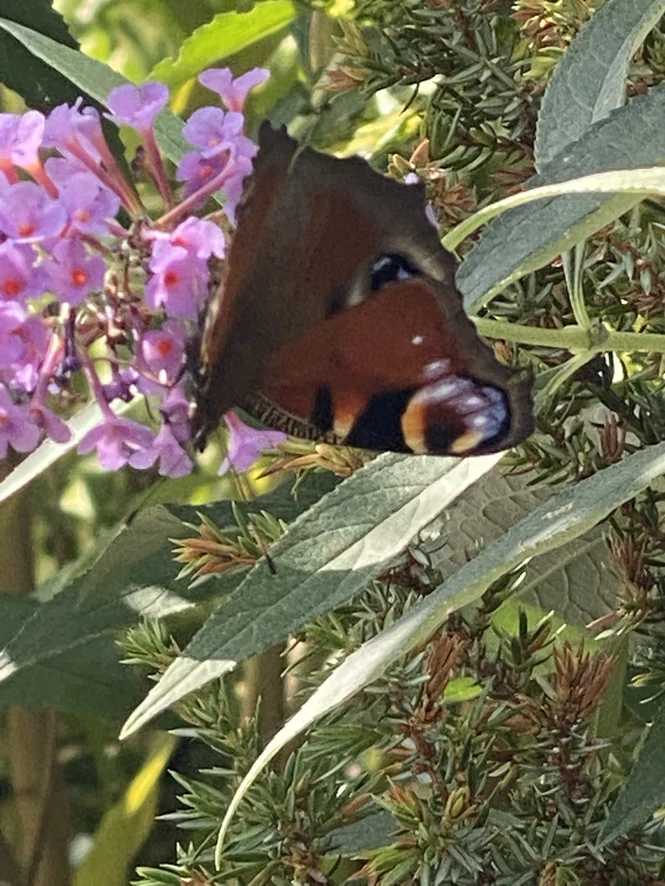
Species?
Aglais io
